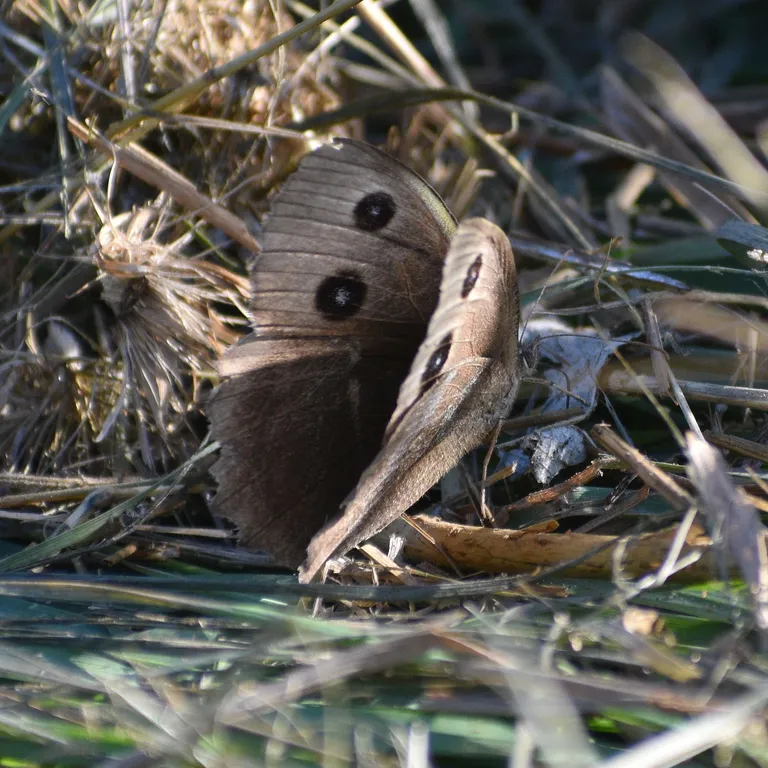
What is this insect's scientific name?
Minois dryas
